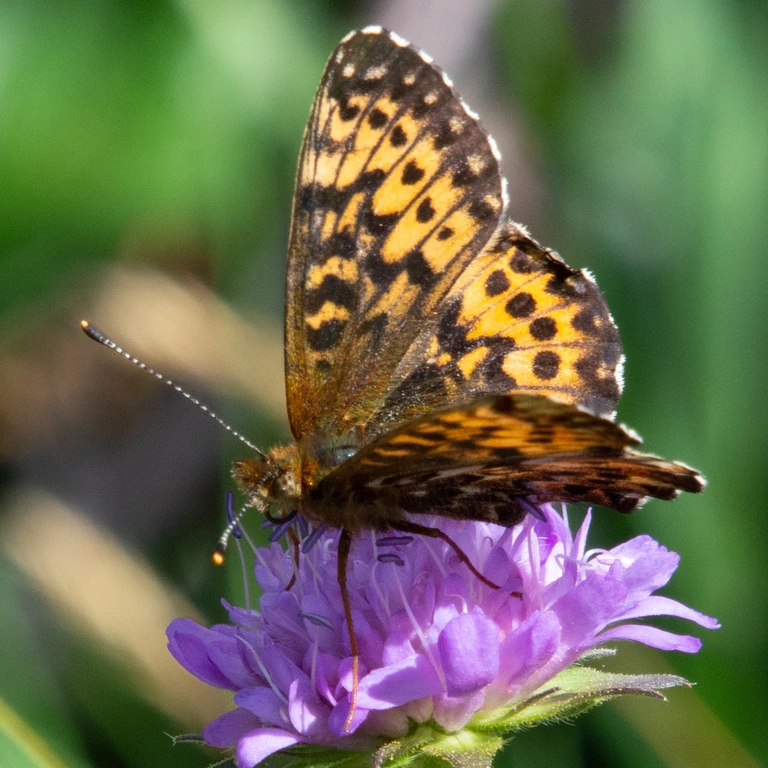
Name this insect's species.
Boloria titania
